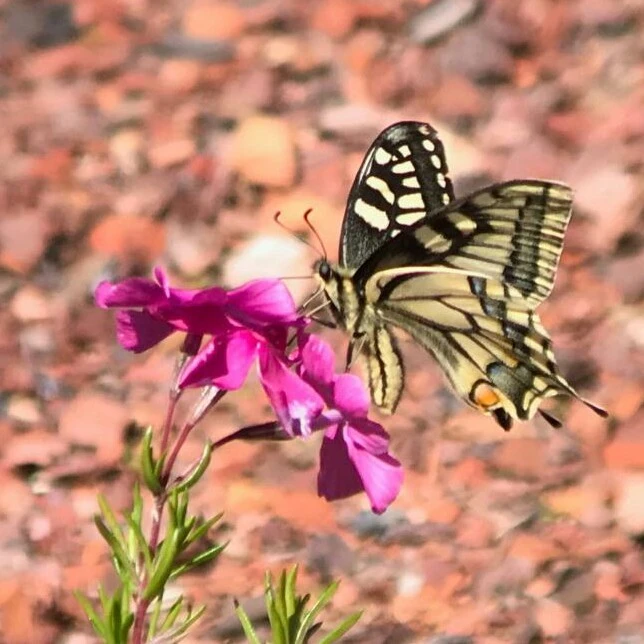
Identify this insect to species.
Papilio machaon
